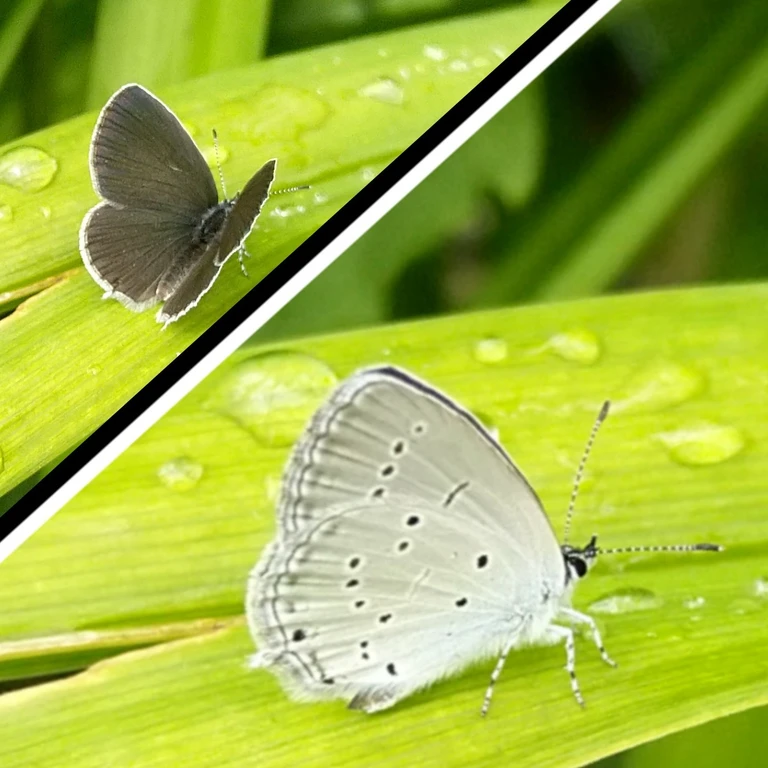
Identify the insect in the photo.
Cupido decolorata (also Elkalyce decolorata)
